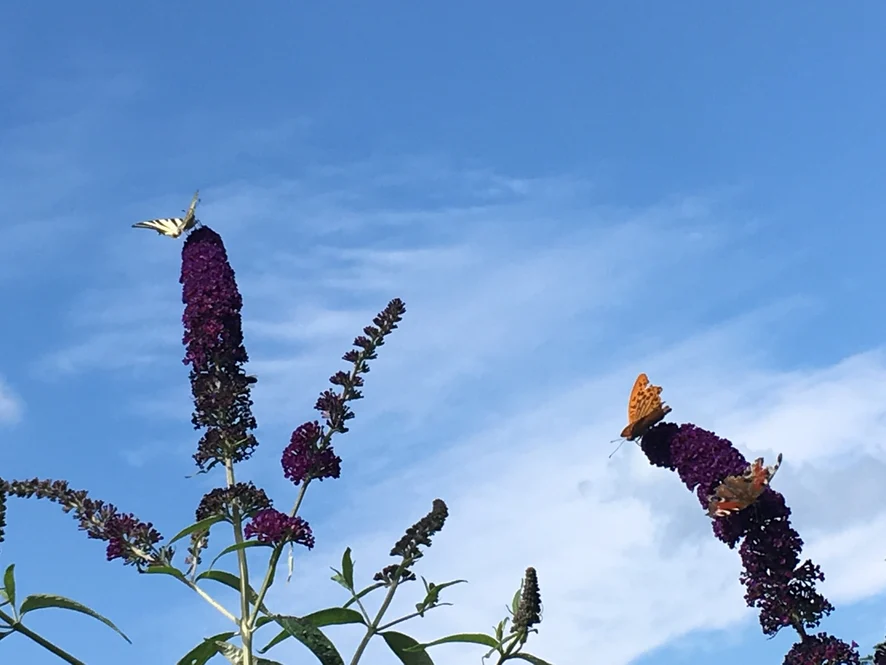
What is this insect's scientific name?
Iphiclides podalirius
